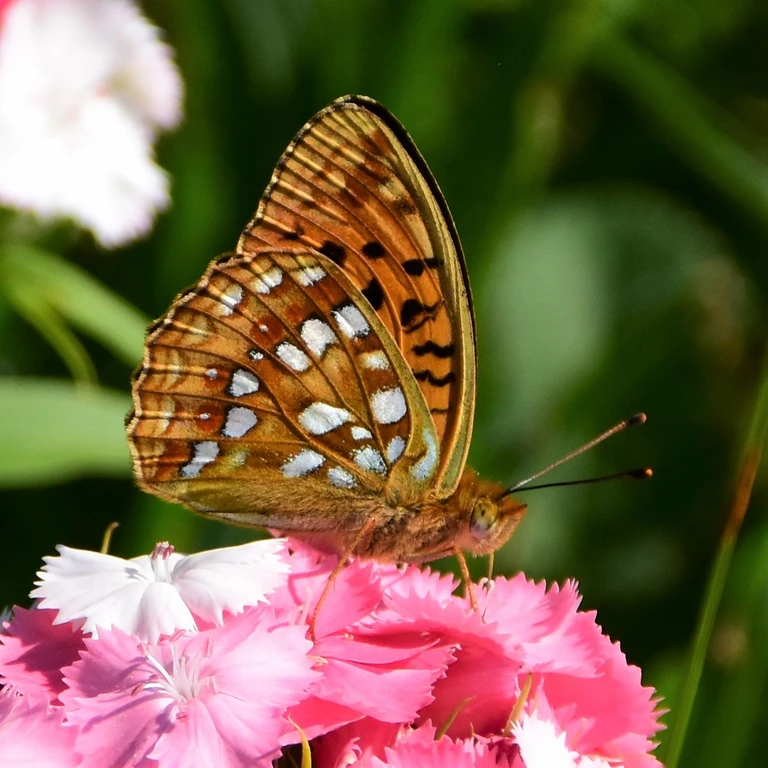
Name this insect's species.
Fabriciana adippe
